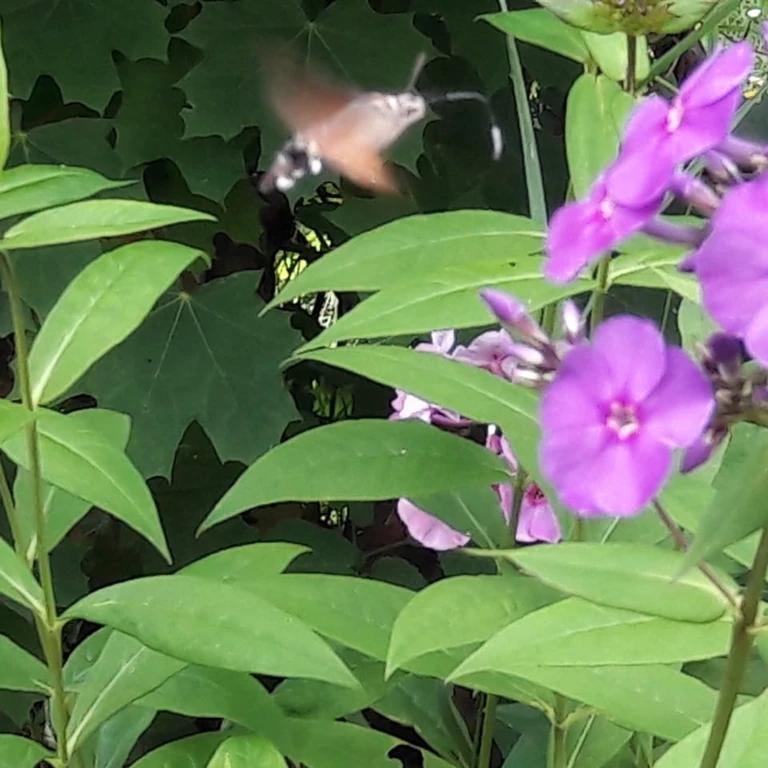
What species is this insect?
Macroglossum stellatarum
